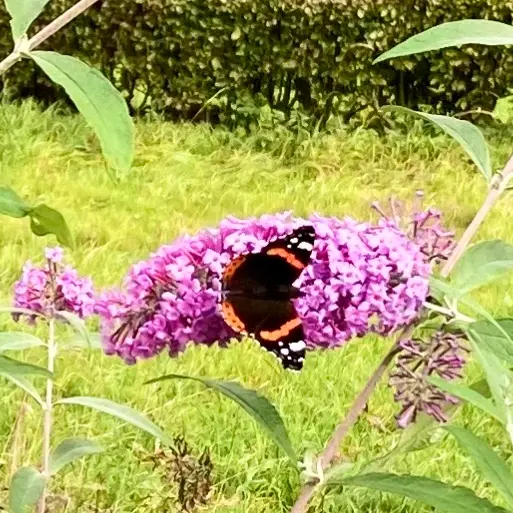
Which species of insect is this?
Vanessa atalanta
